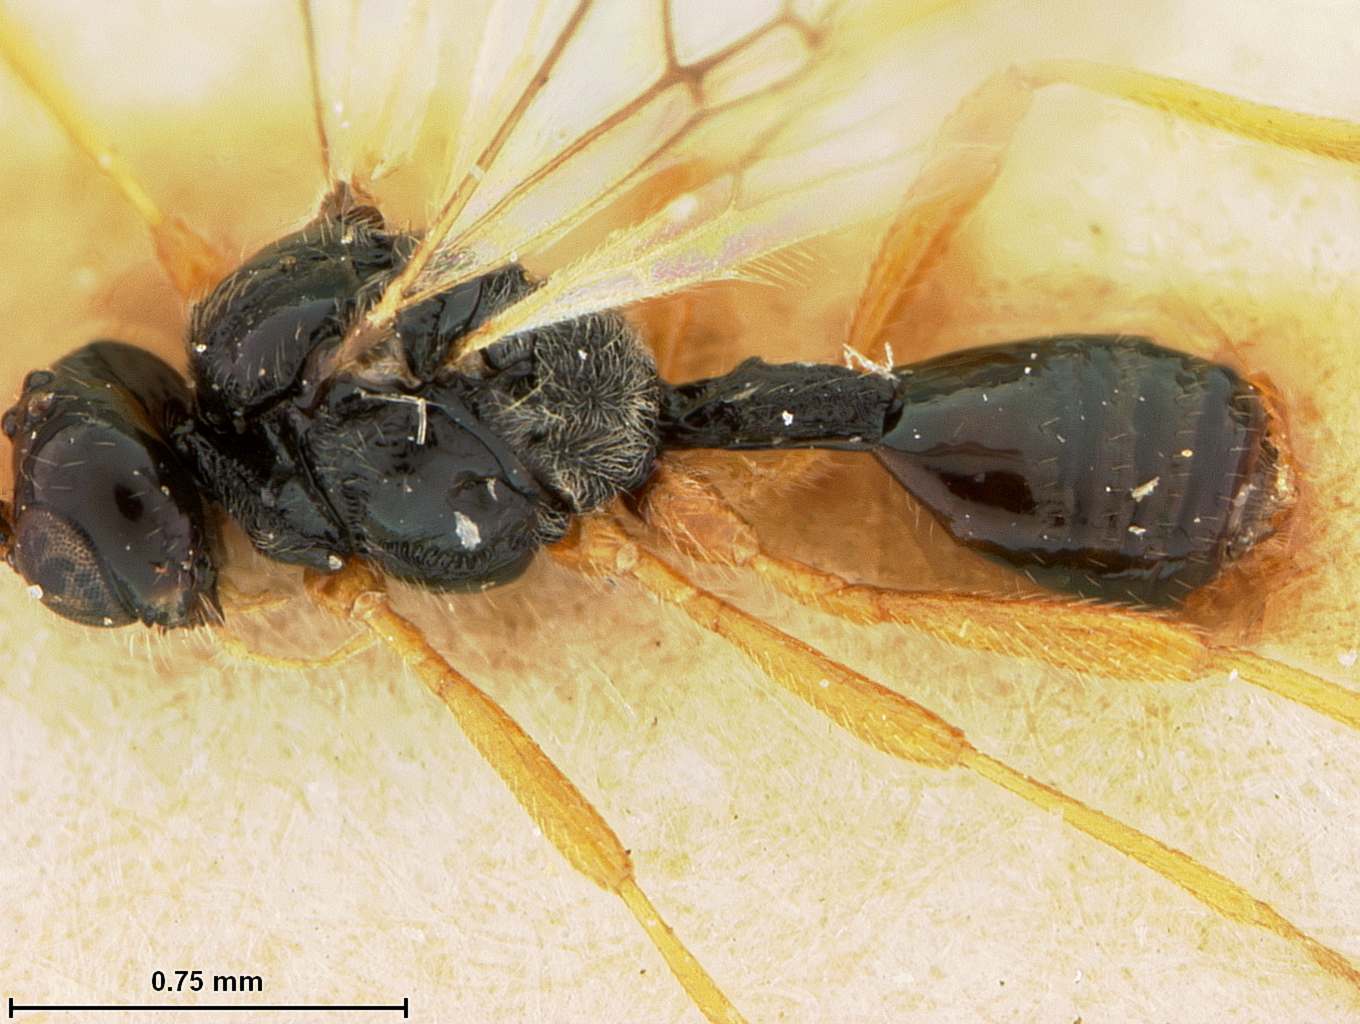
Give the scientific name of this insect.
Chorebus humeralis
